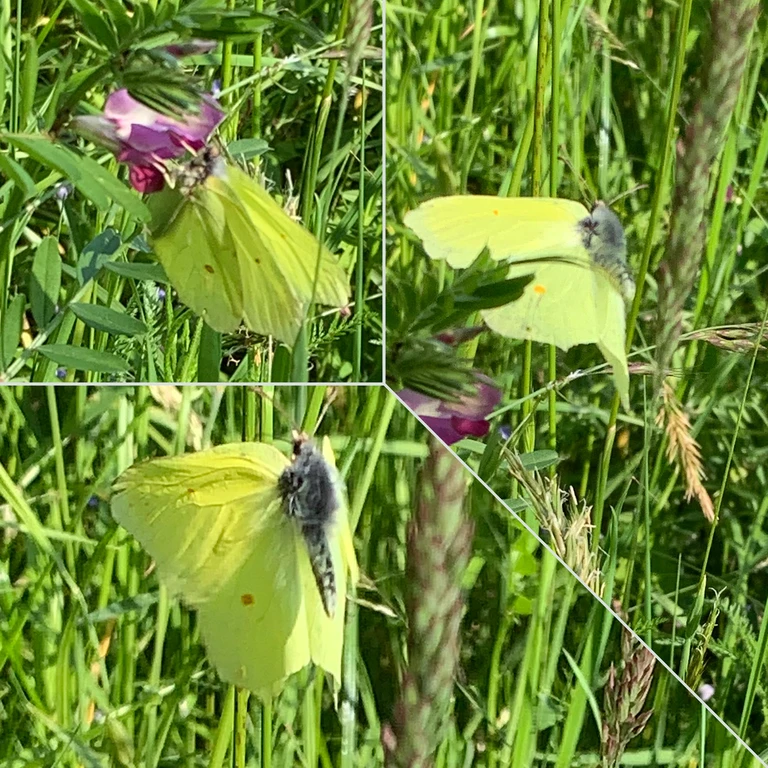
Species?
Gonepteryx rhamni
